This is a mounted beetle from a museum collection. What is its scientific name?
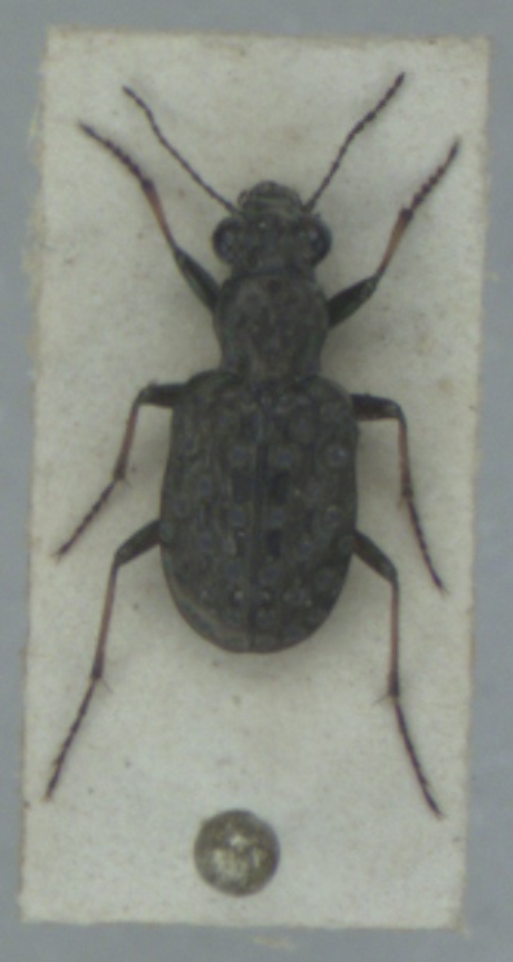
Elaphrus cupreus
